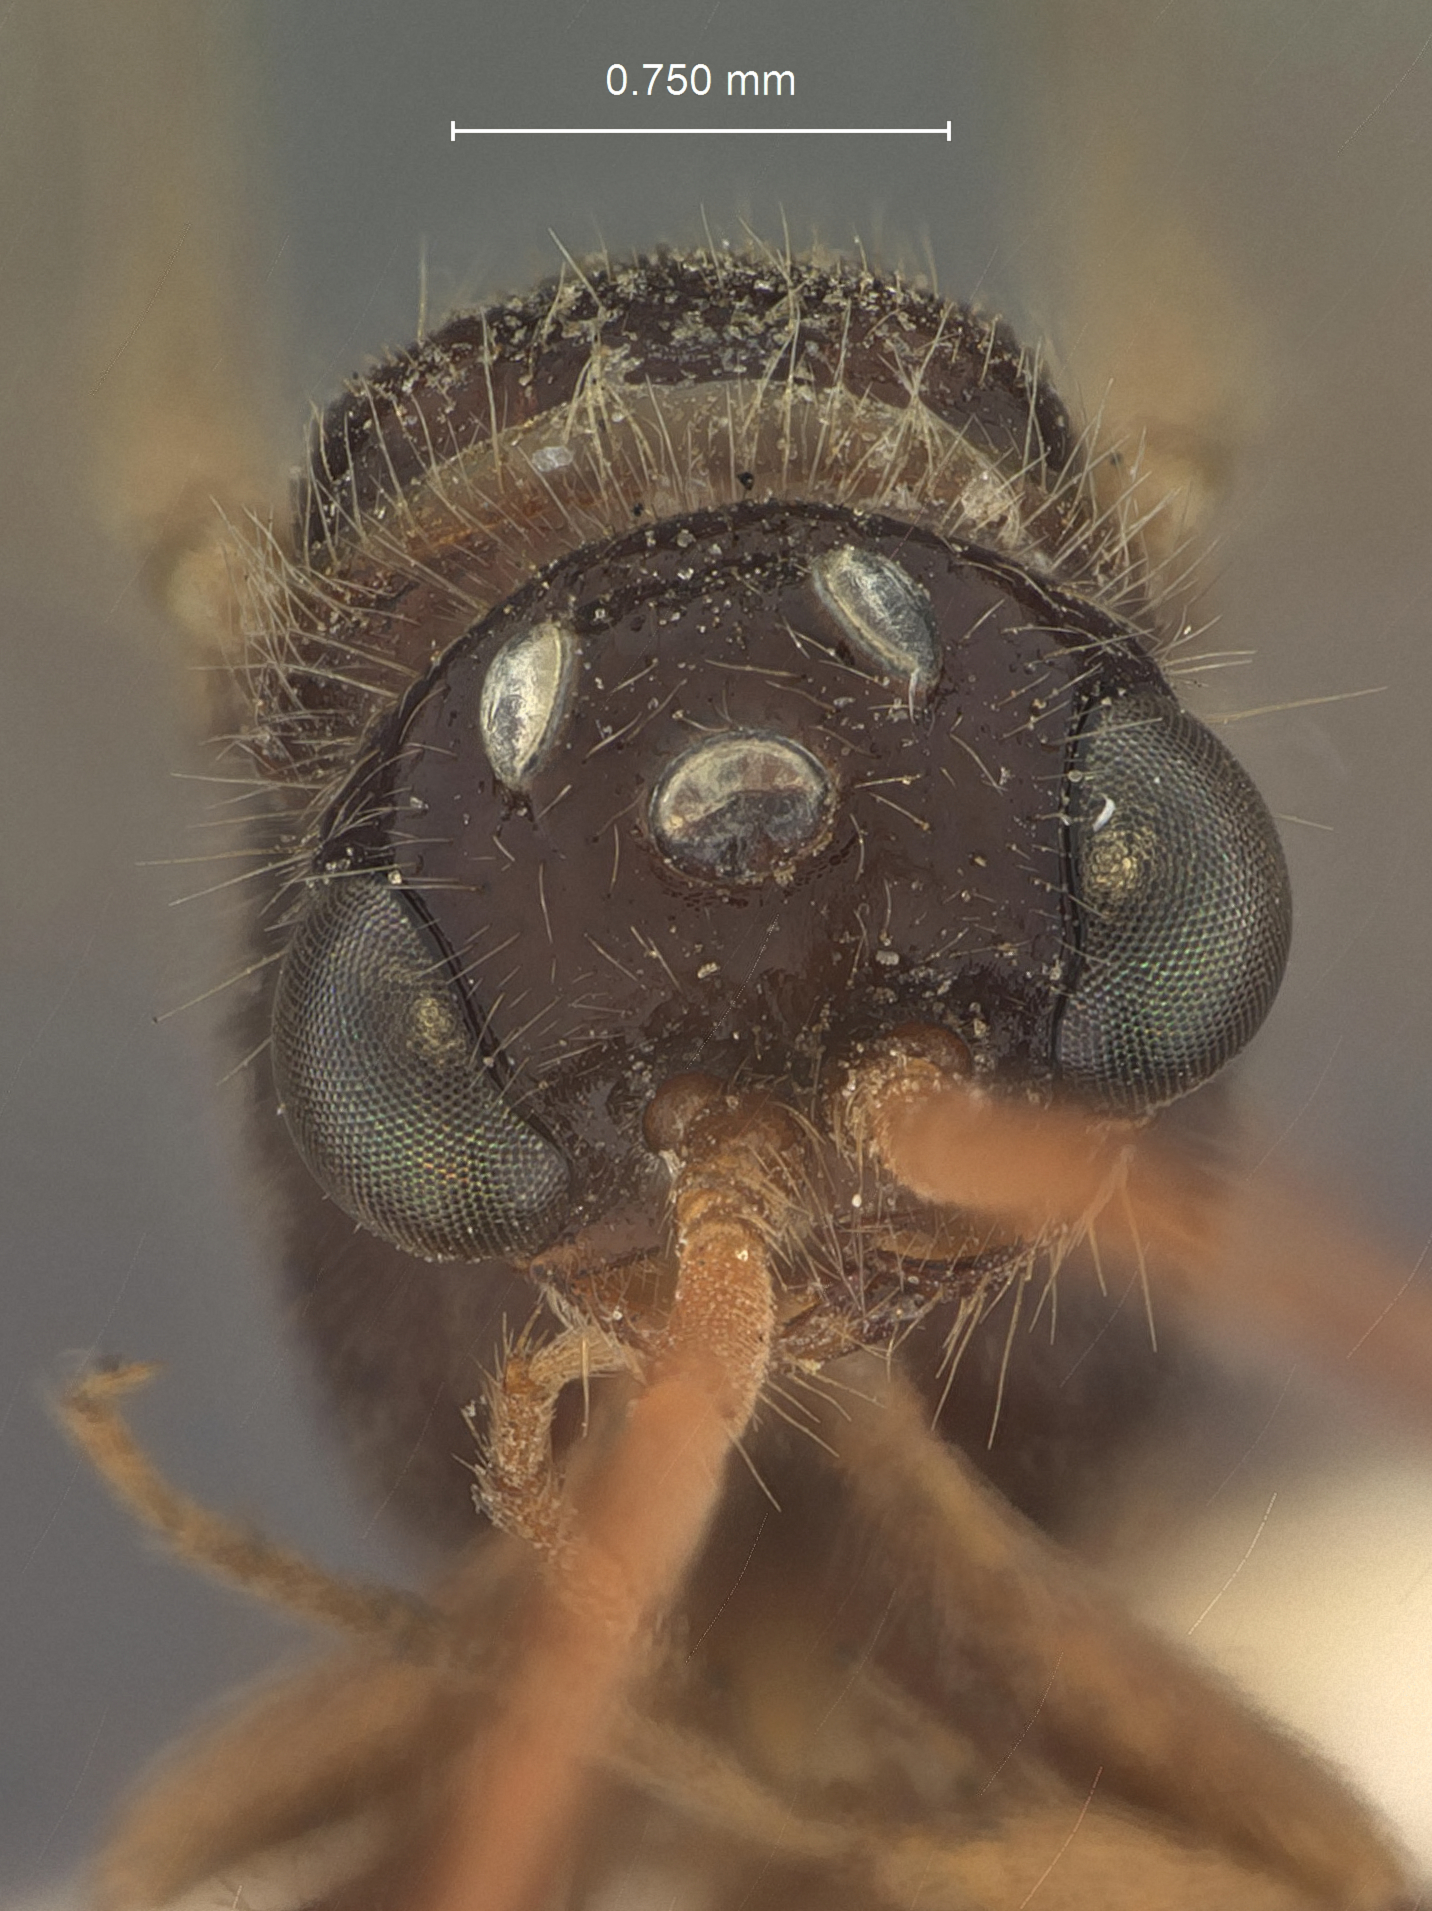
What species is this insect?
Brachycistis semiatra
